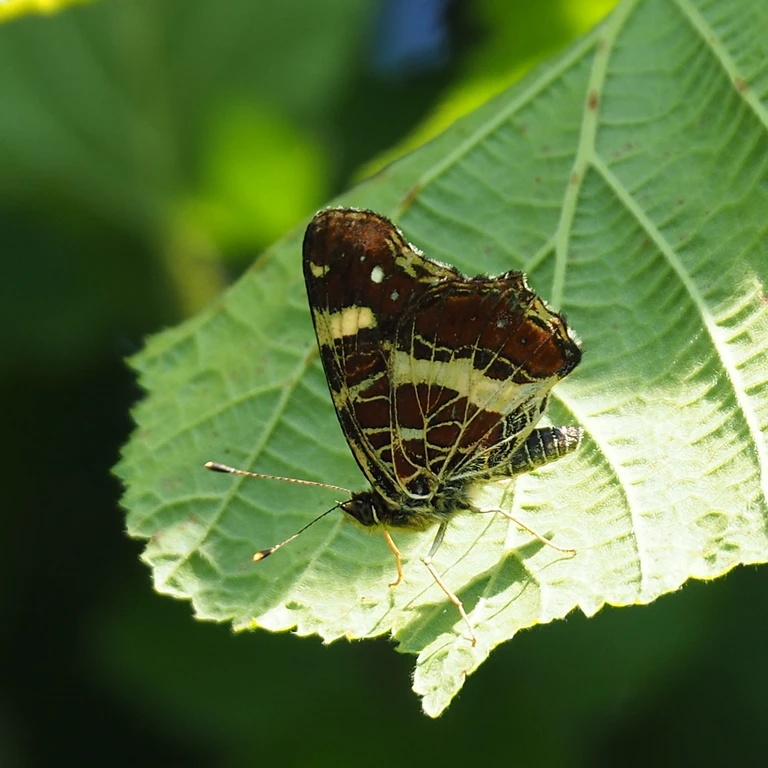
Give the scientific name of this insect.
Araschnia levana
